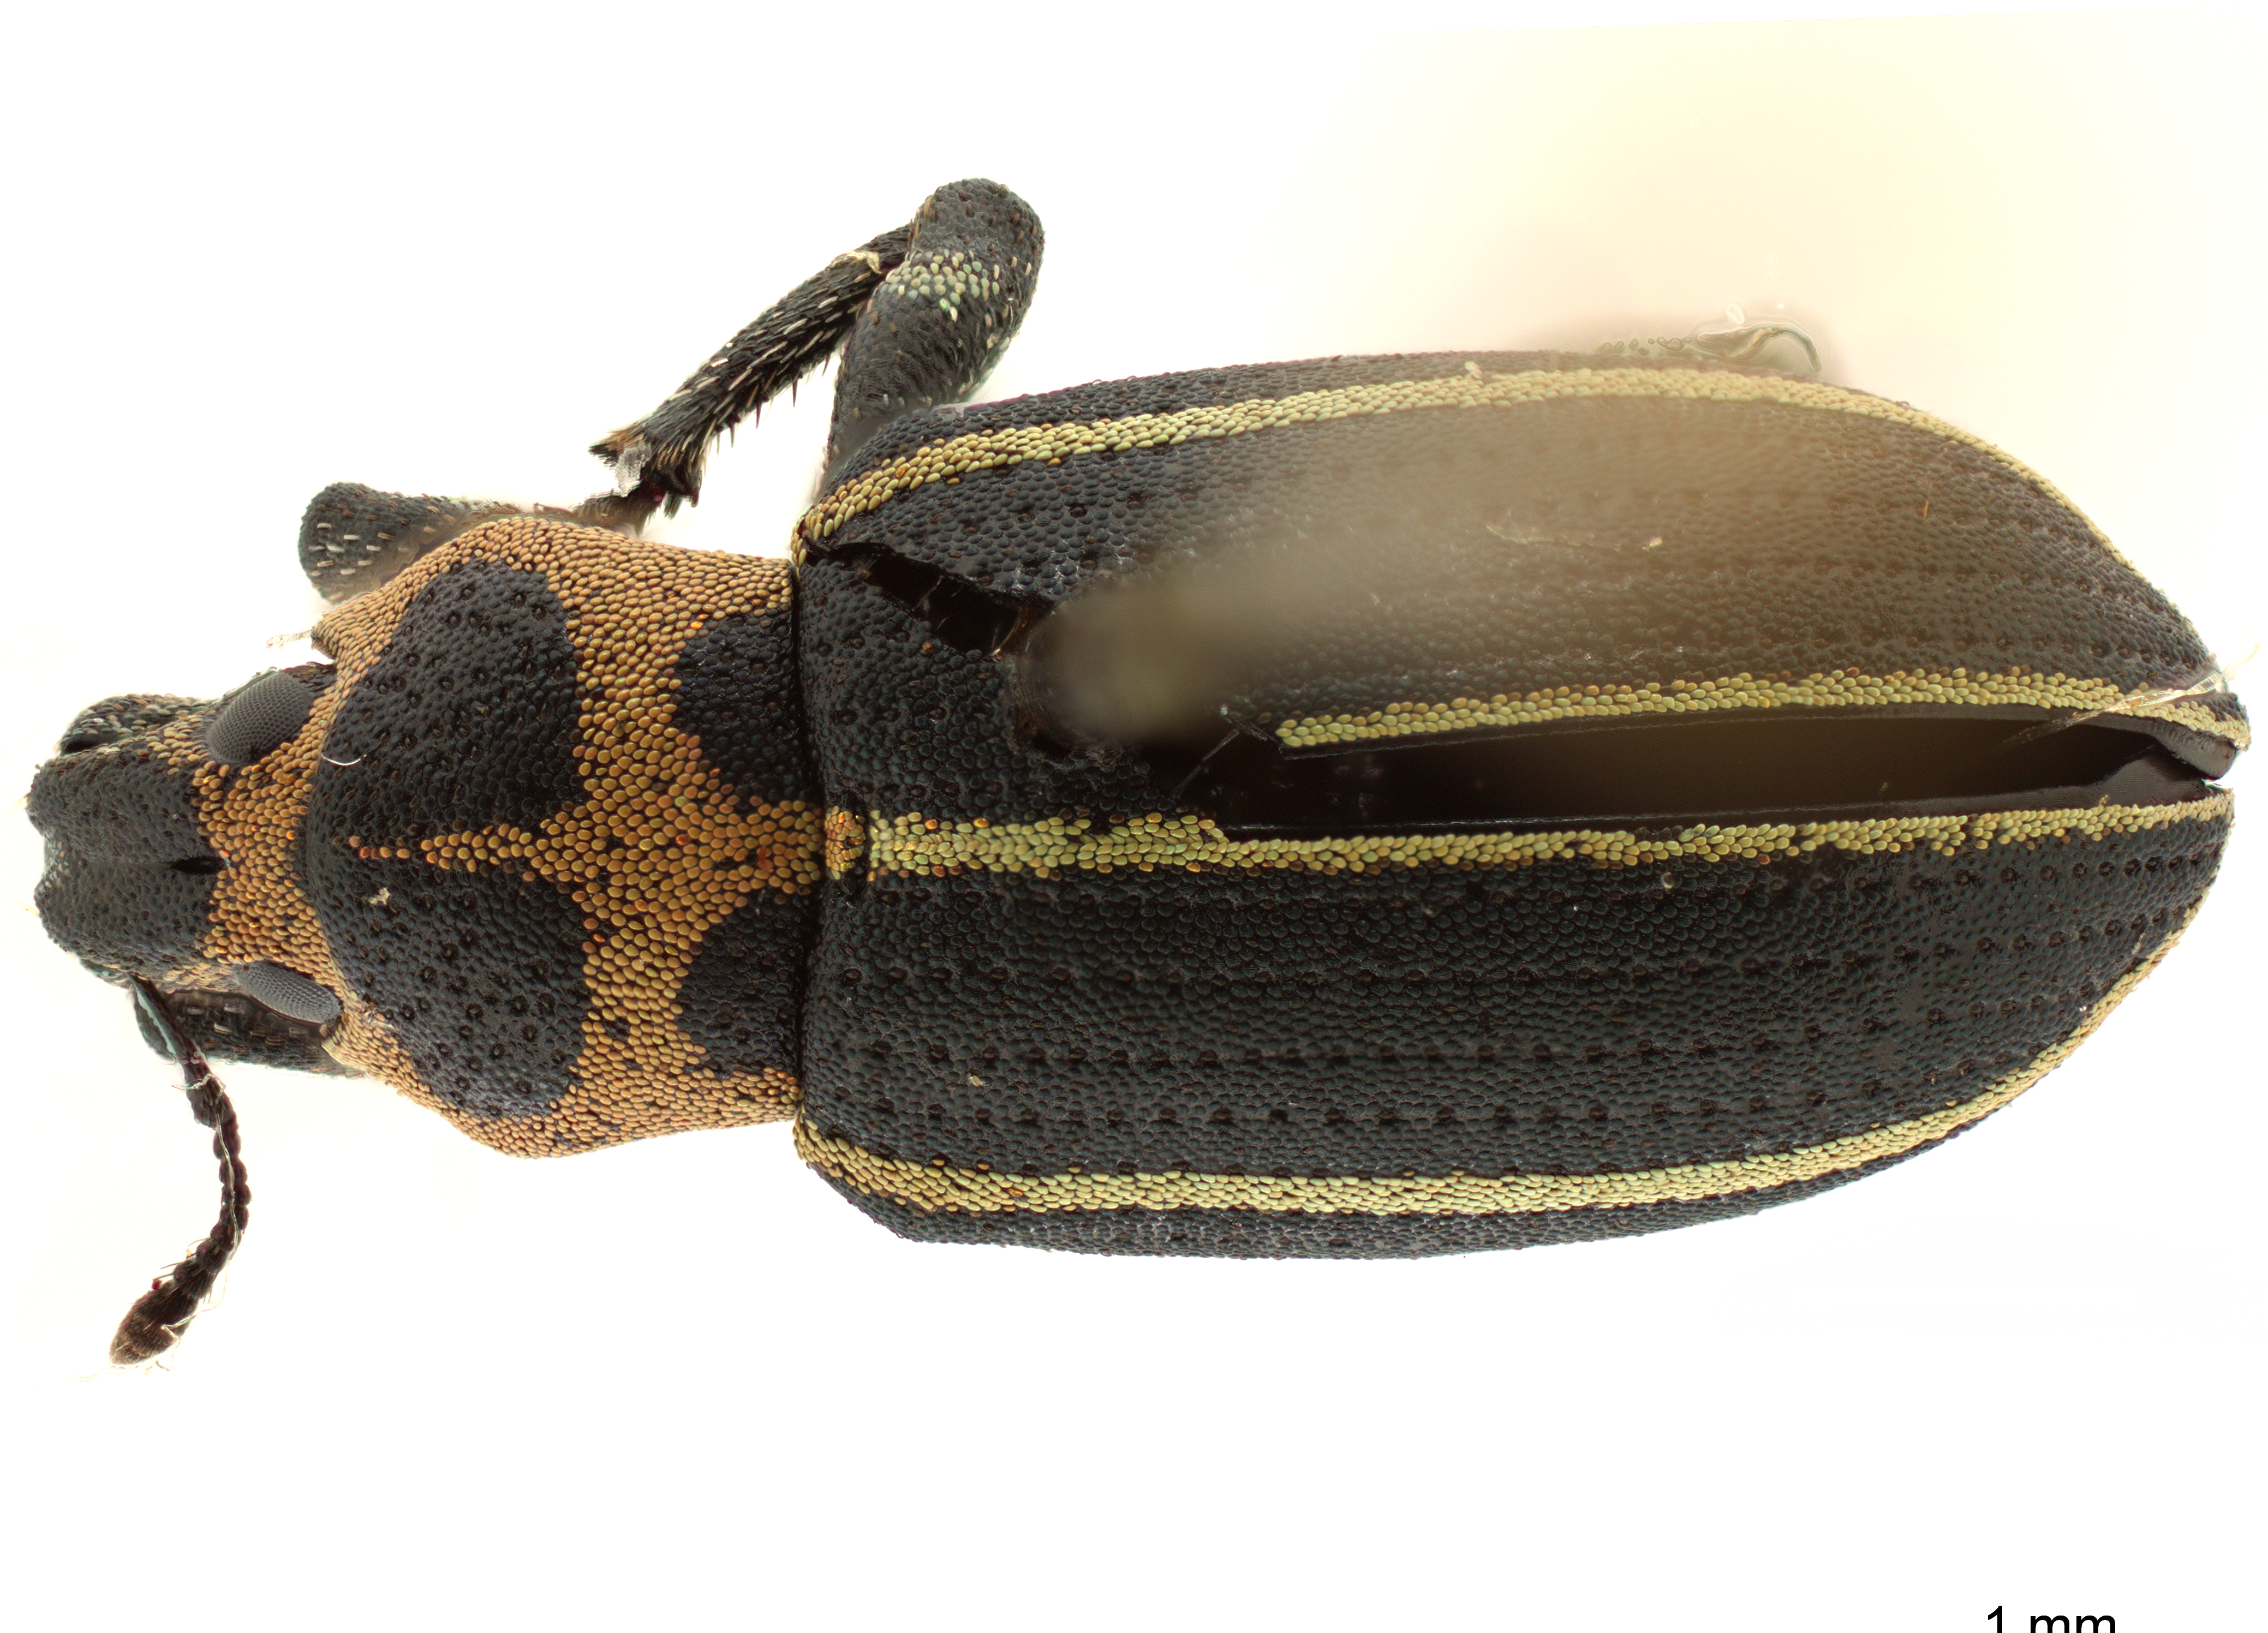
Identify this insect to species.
Eudiagogus episcopalis
